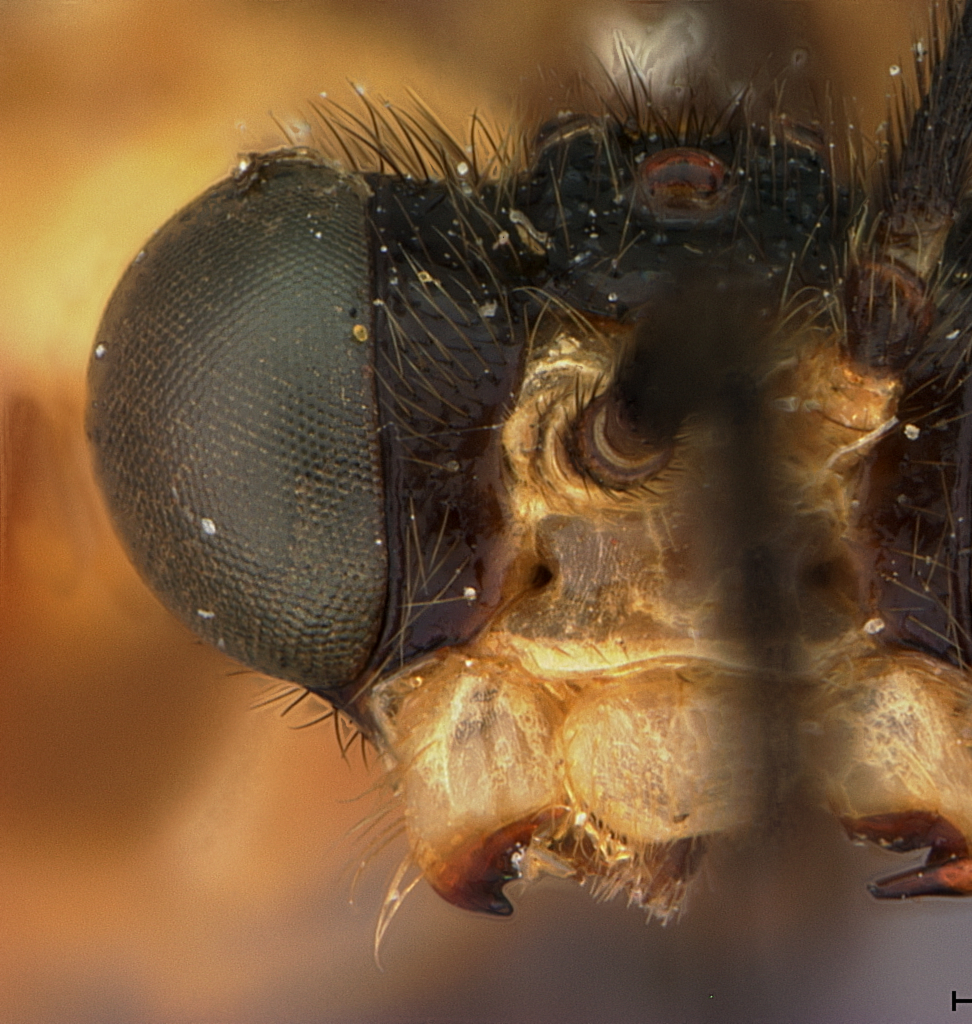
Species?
Loboceras trimaculatum
